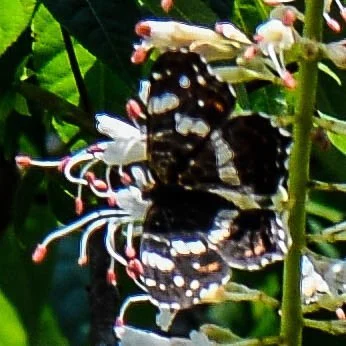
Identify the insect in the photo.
Araschnia levana
